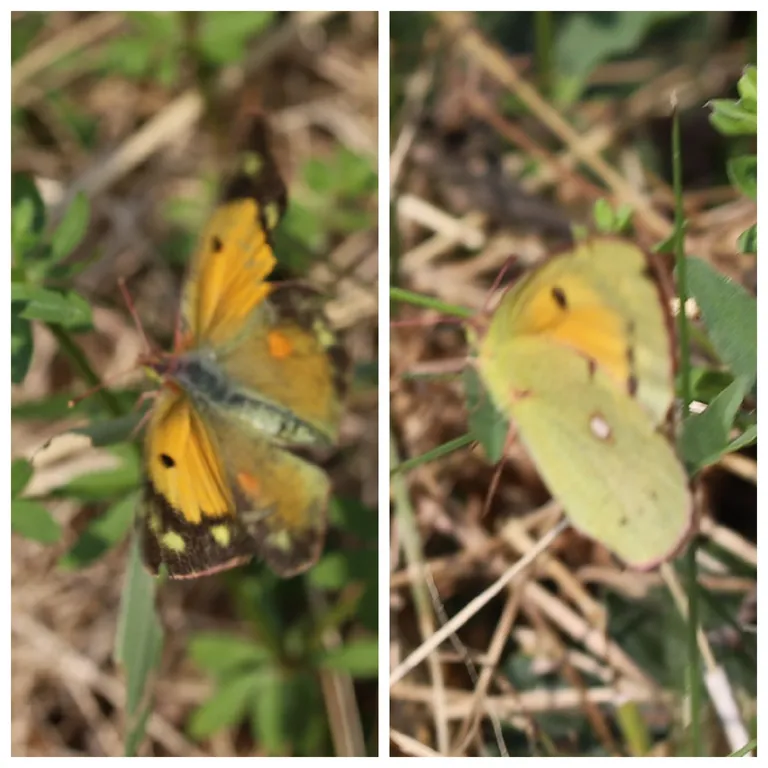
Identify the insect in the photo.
Colias croceus
